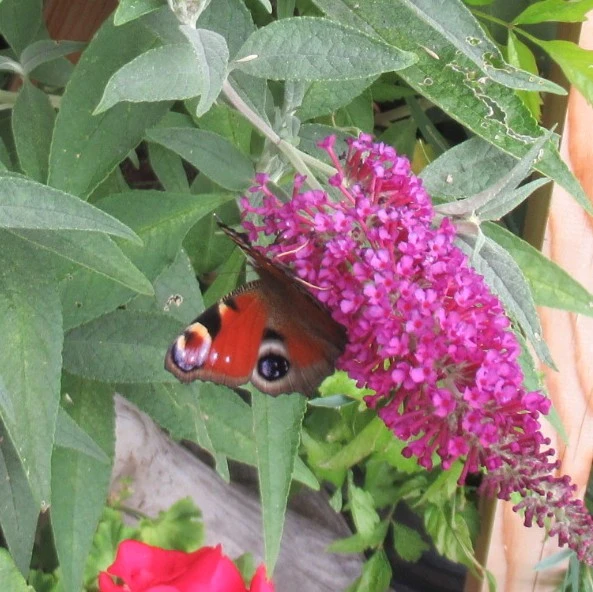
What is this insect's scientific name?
Aglais io
